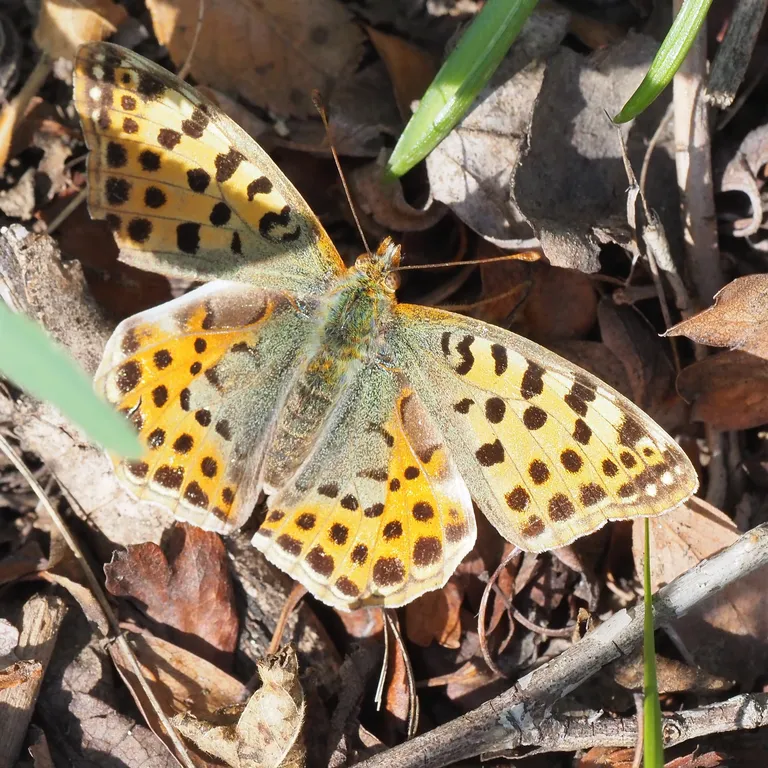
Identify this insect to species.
Issoria lathonia
